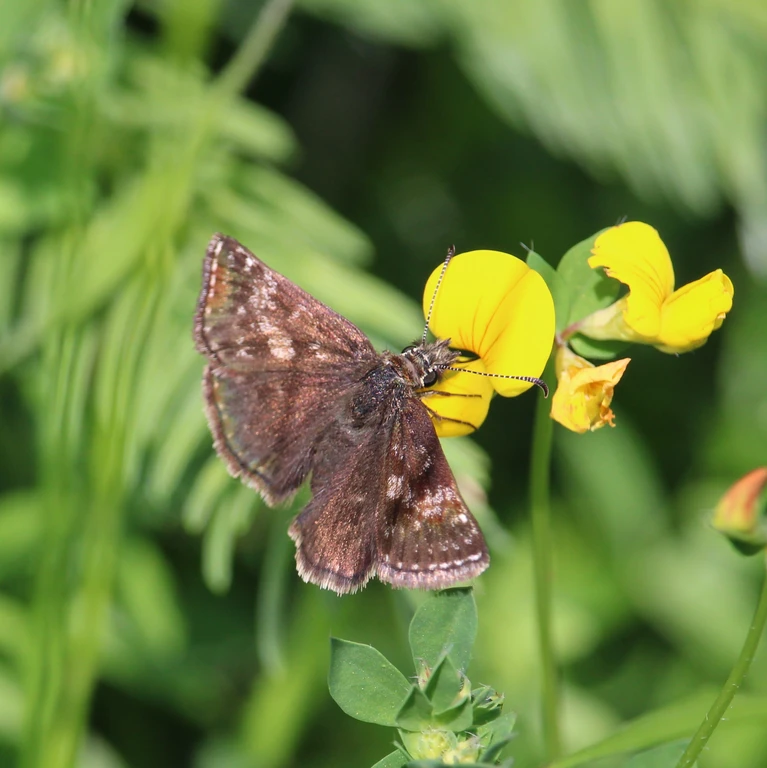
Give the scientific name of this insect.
Erynnis tages
